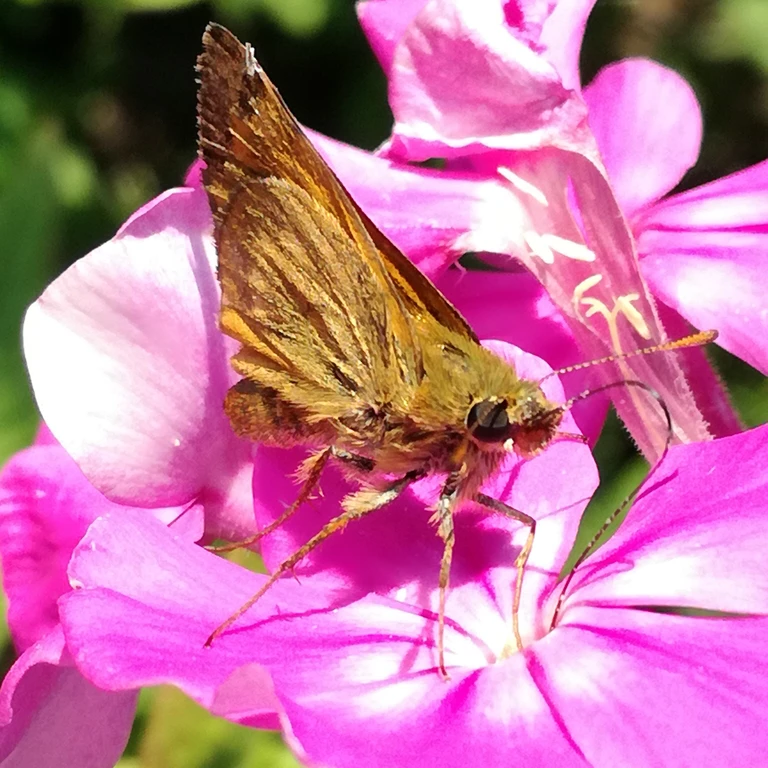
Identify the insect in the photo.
Ochlodes sylvanus (also Ochlodes venata)
